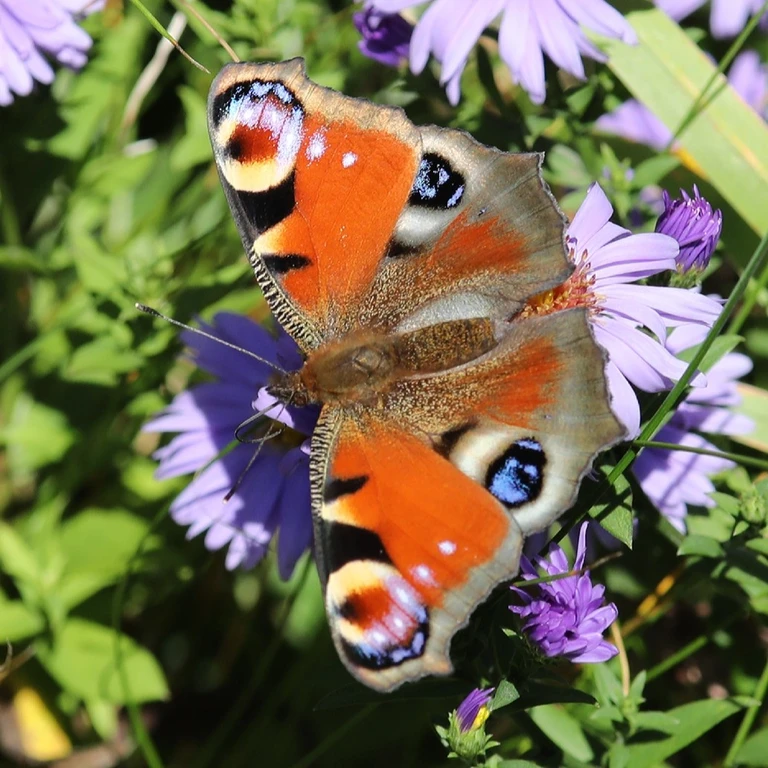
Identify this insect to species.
Aglais io
